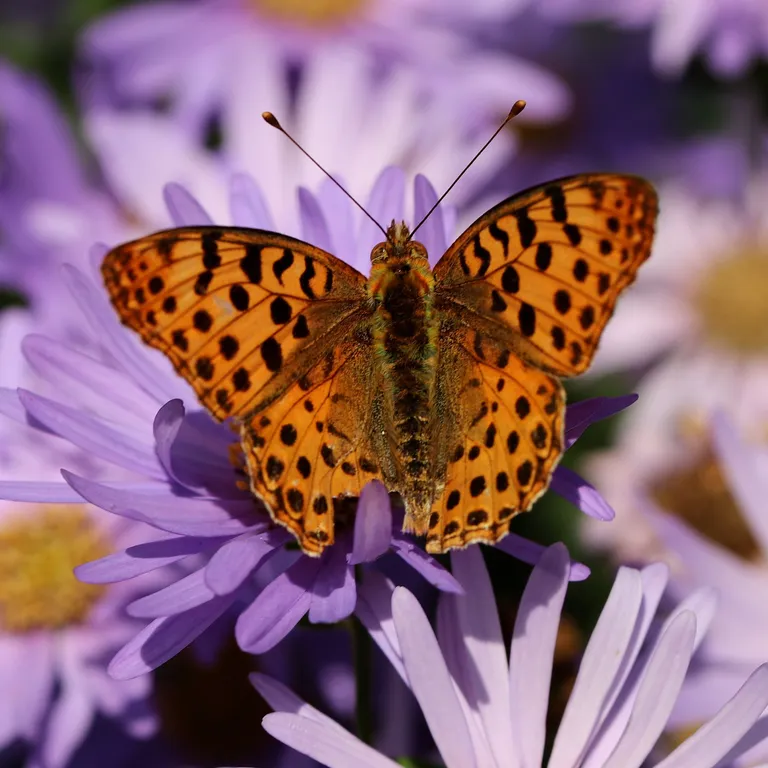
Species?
Issoria lathonia
